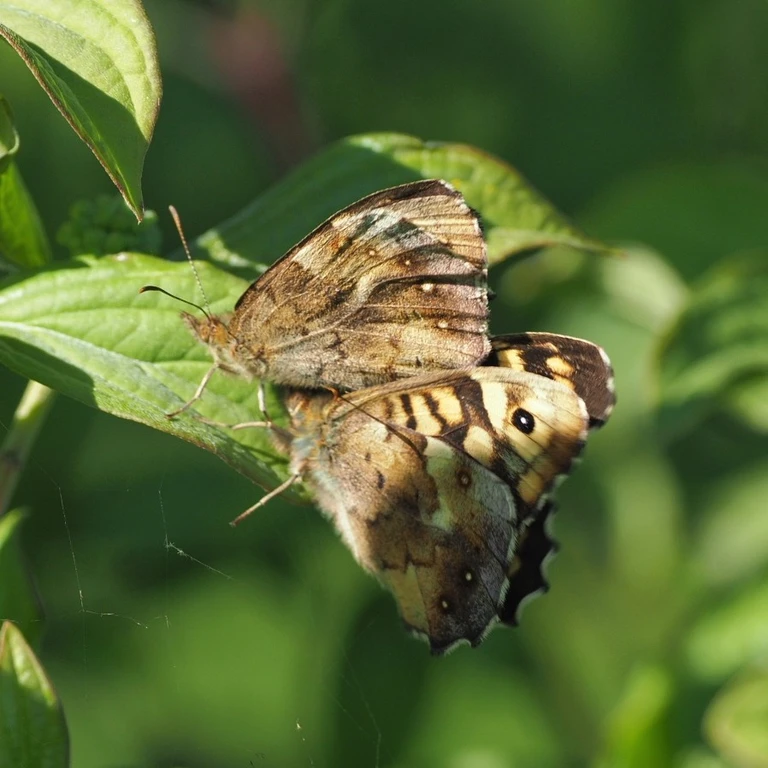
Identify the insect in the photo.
Pararge aegeria
